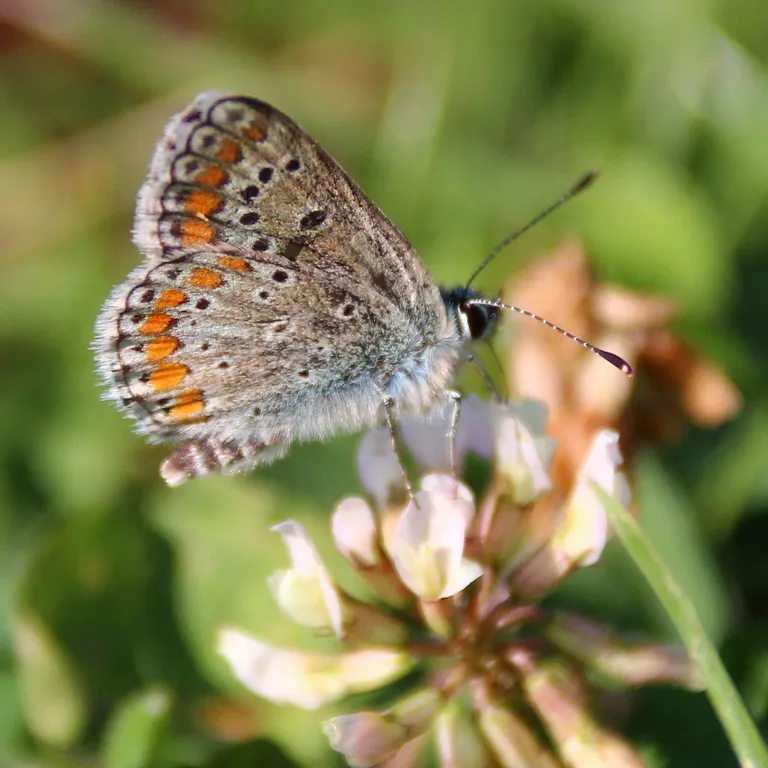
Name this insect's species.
Aricia agestis/artaxerxes
